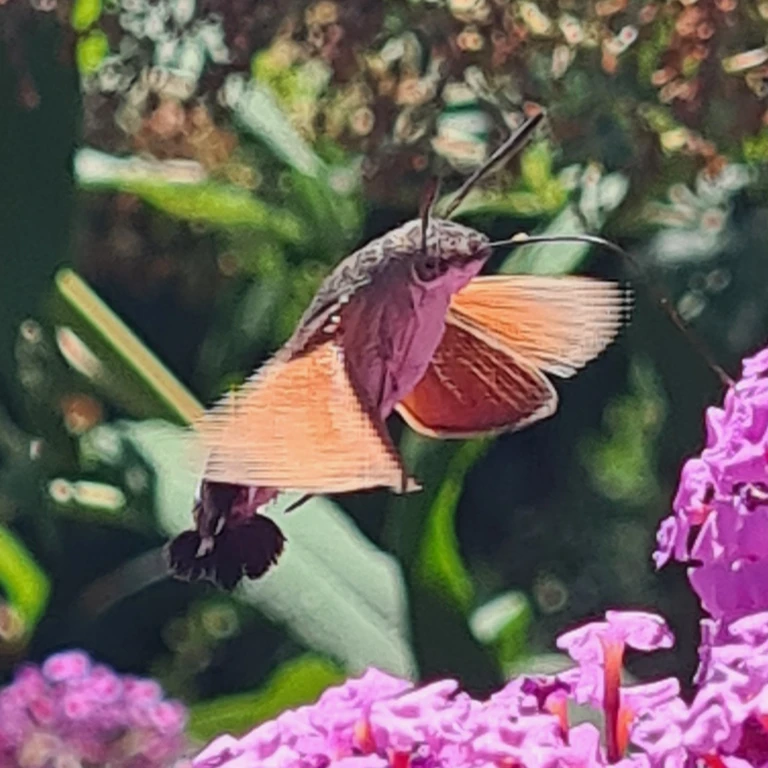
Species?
Macroglossum stellatarum
